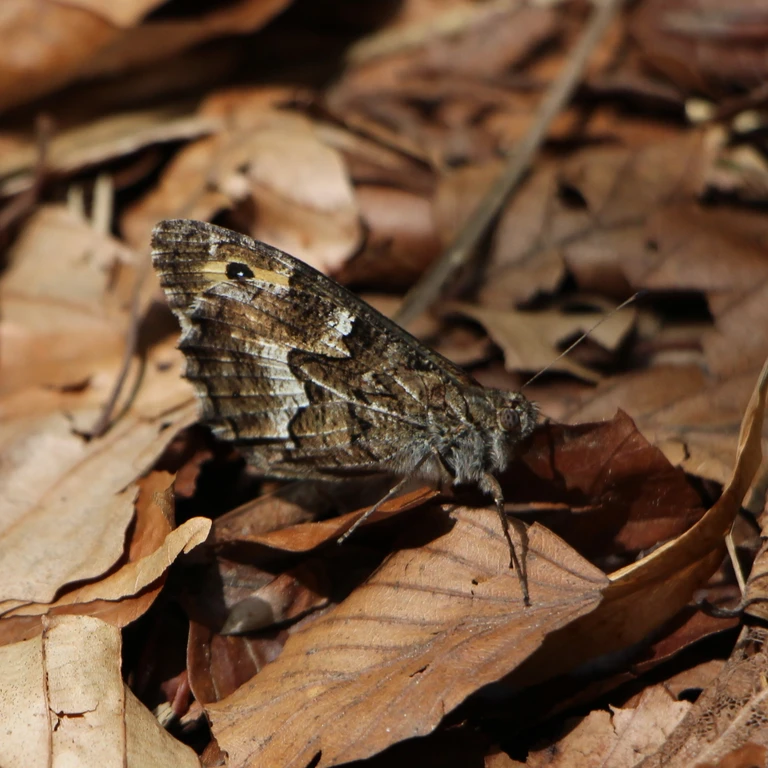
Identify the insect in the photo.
Hipparchia semele
